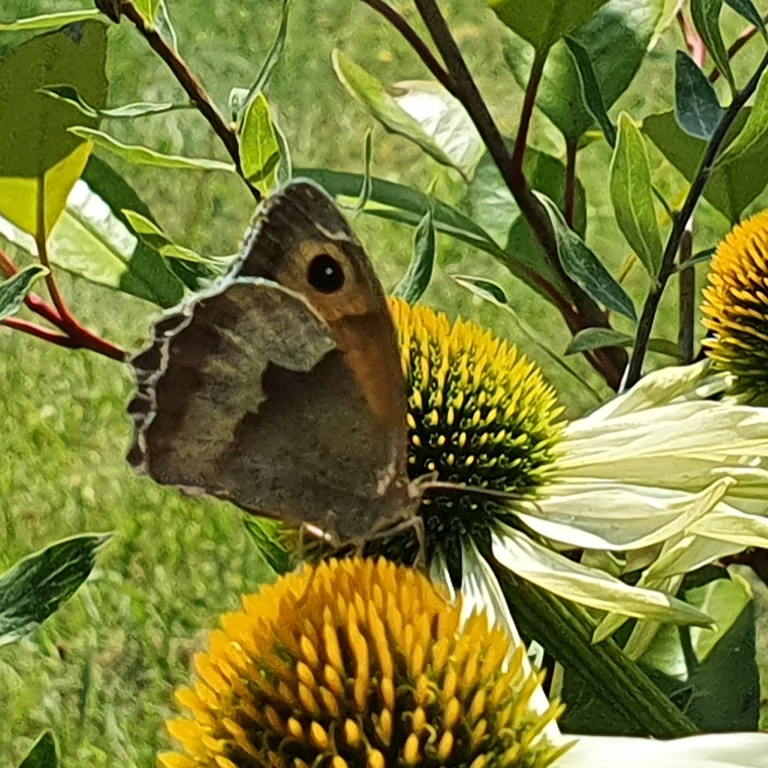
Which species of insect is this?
Maniola jurtina
